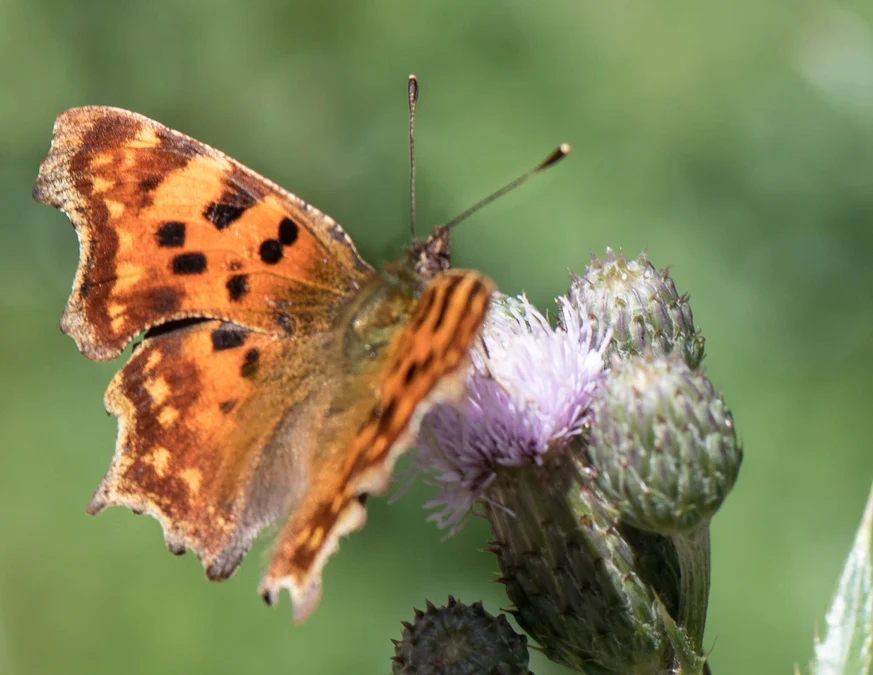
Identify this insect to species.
Polygonia c-album
